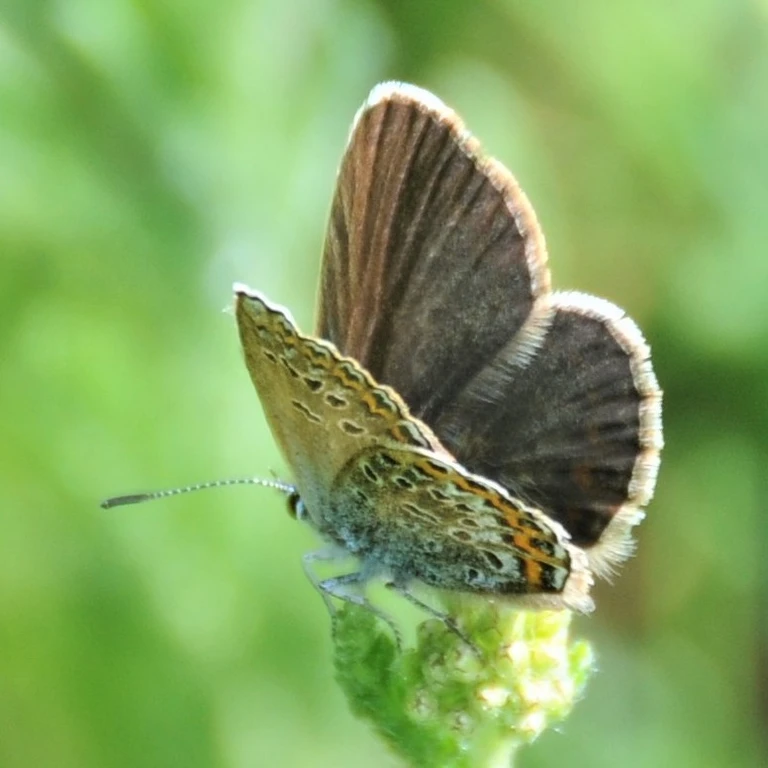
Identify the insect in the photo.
Plebejus argus
